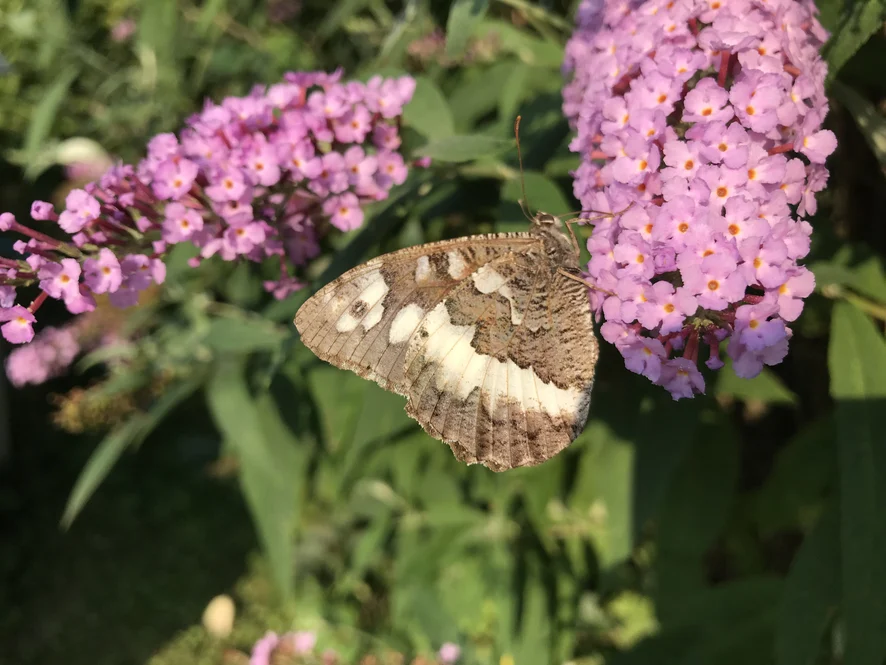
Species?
Brintesia circe
